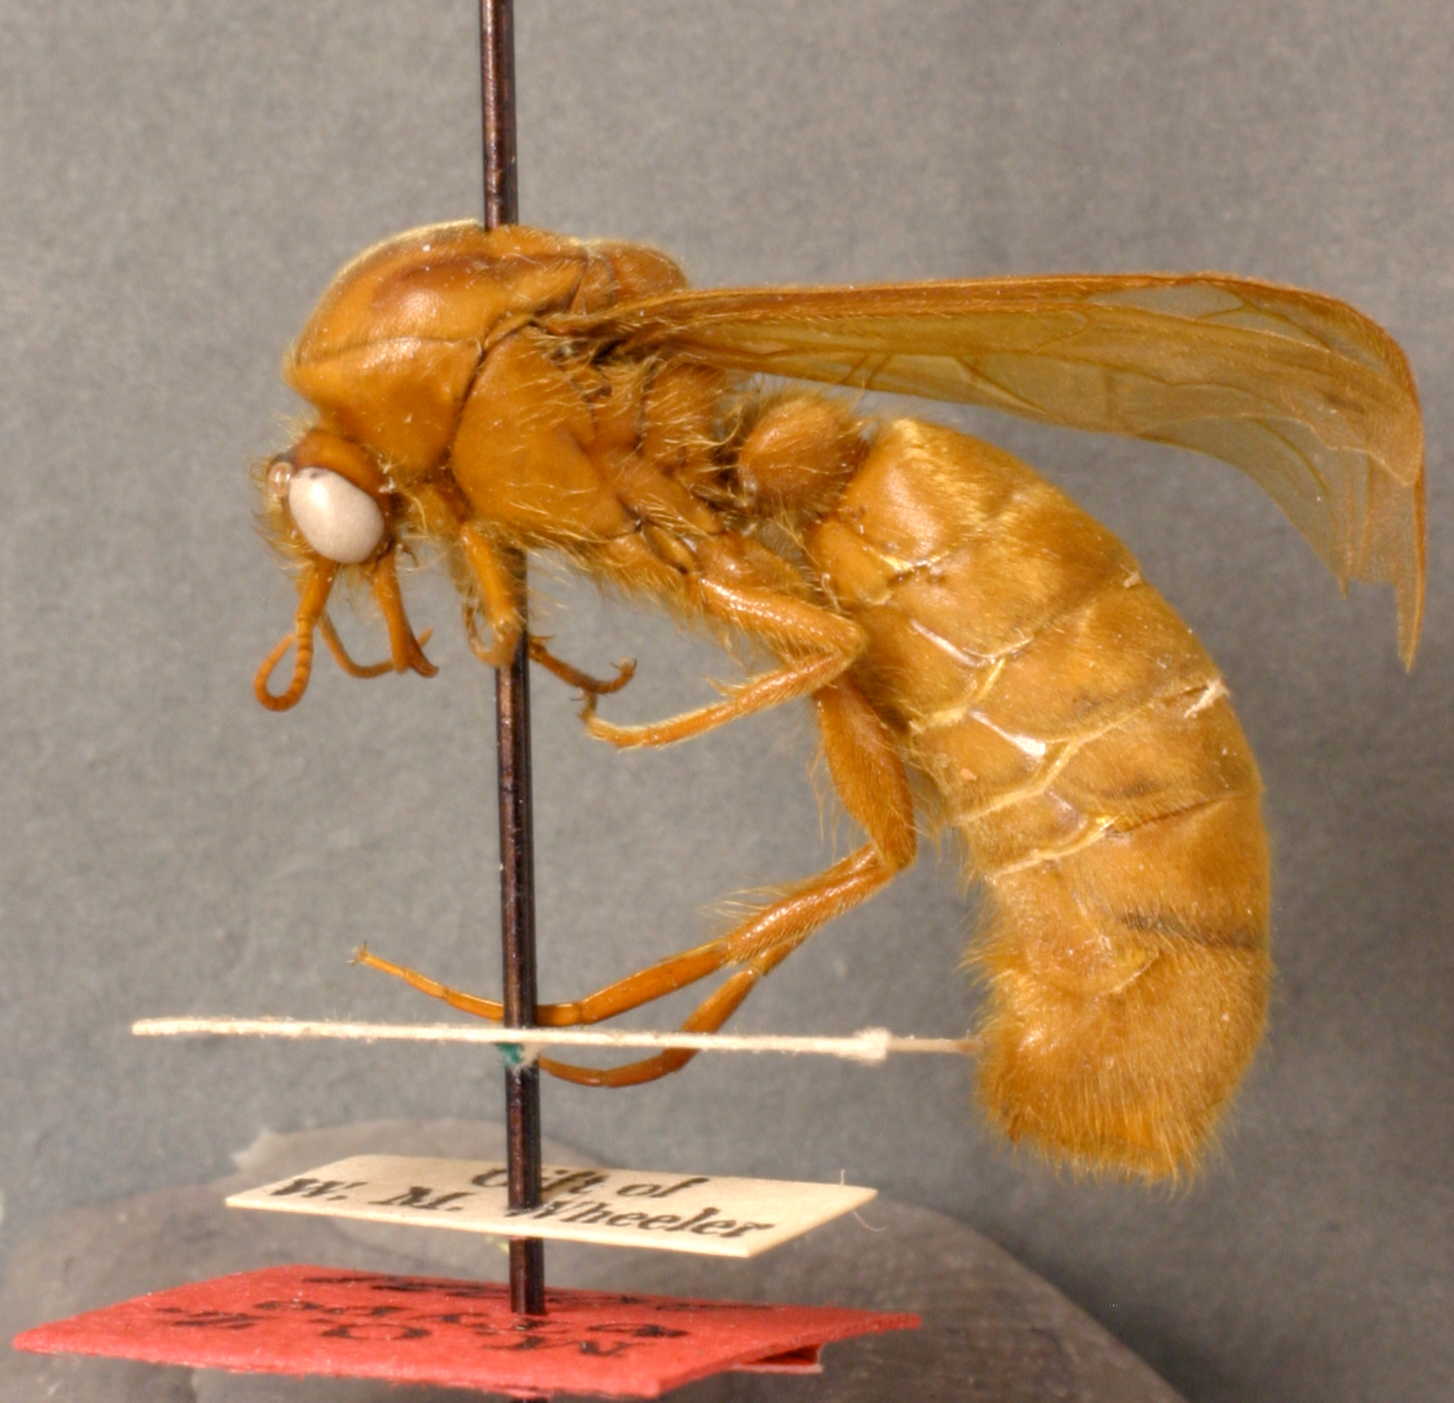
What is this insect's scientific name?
Cheliomyrmex megalonyx
